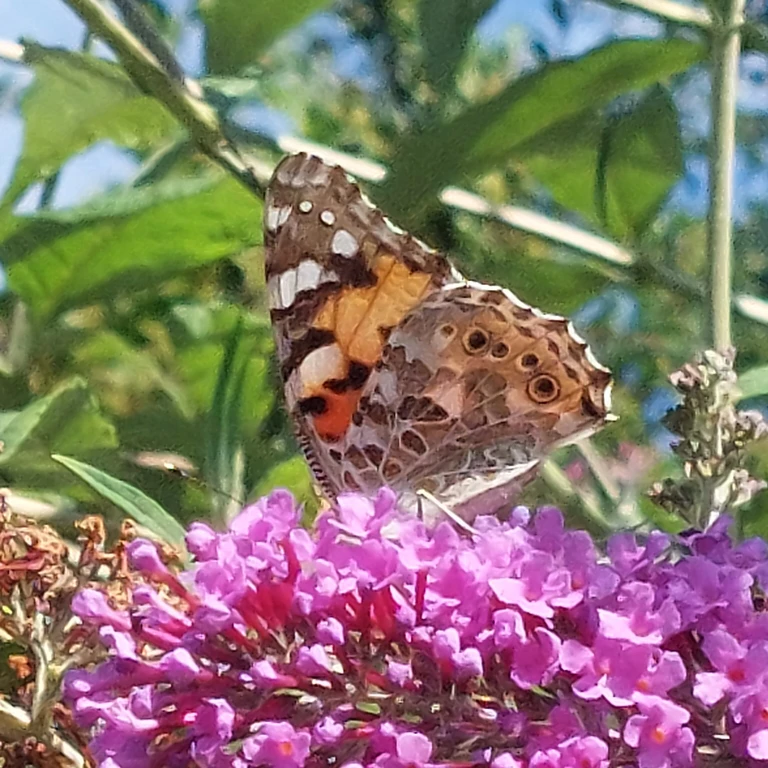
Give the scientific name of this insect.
Vanessa cardui
